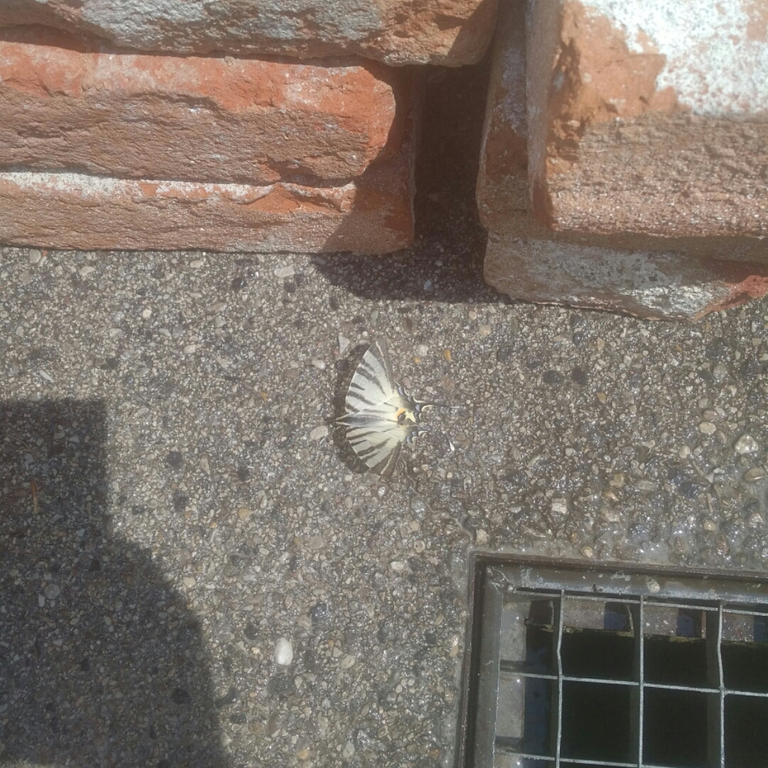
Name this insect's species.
Iphiclides podalirius
